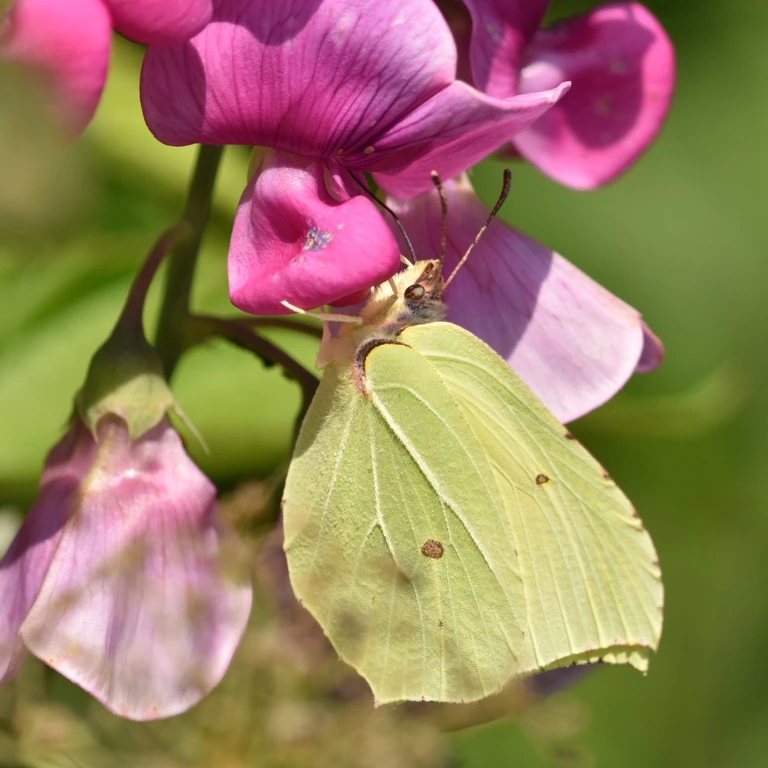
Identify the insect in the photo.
Gonepteryx rhamni
